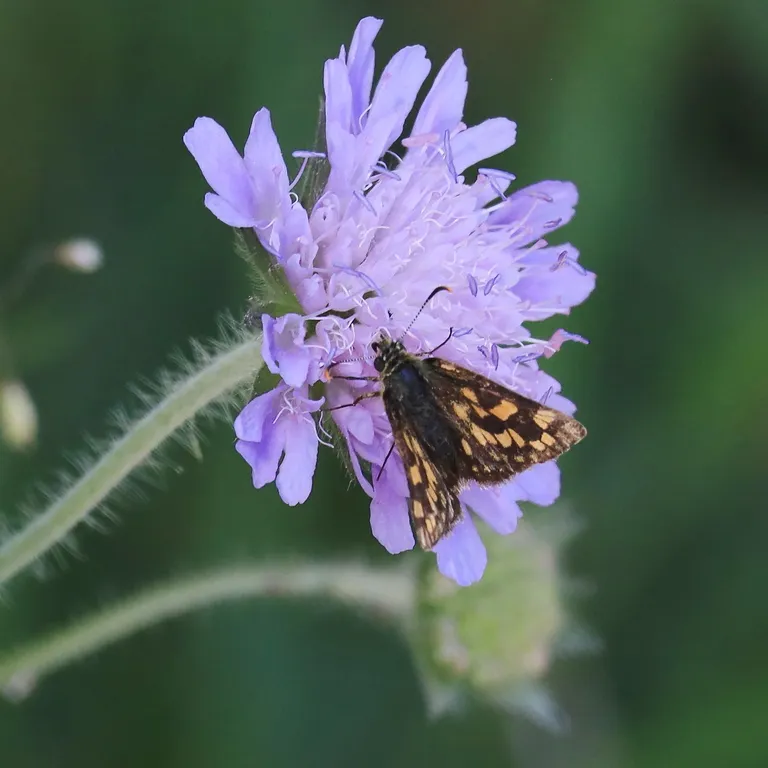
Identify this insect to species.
Carterocephalus palaemon
